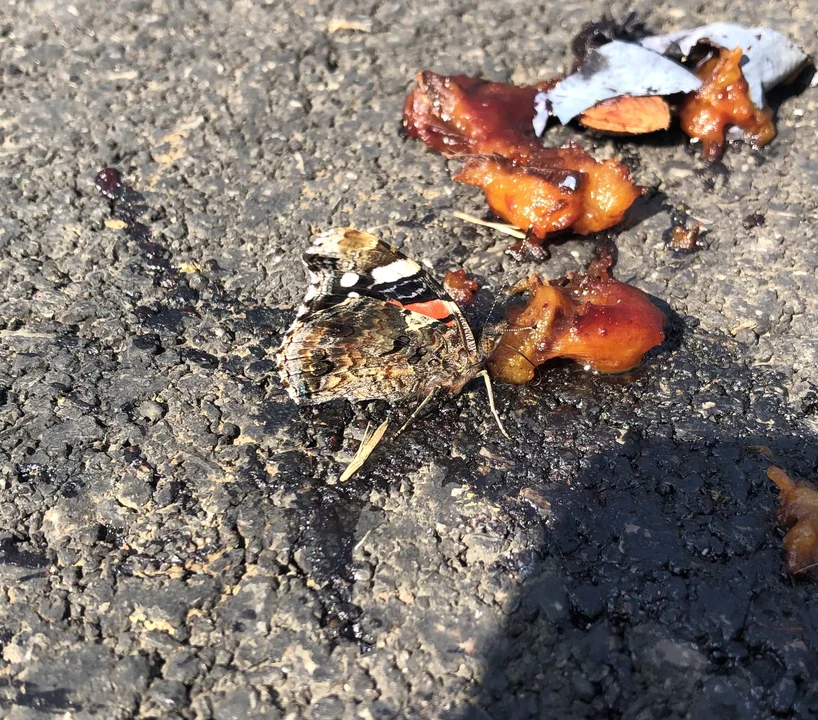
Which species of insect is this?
Vanessa atalanta
